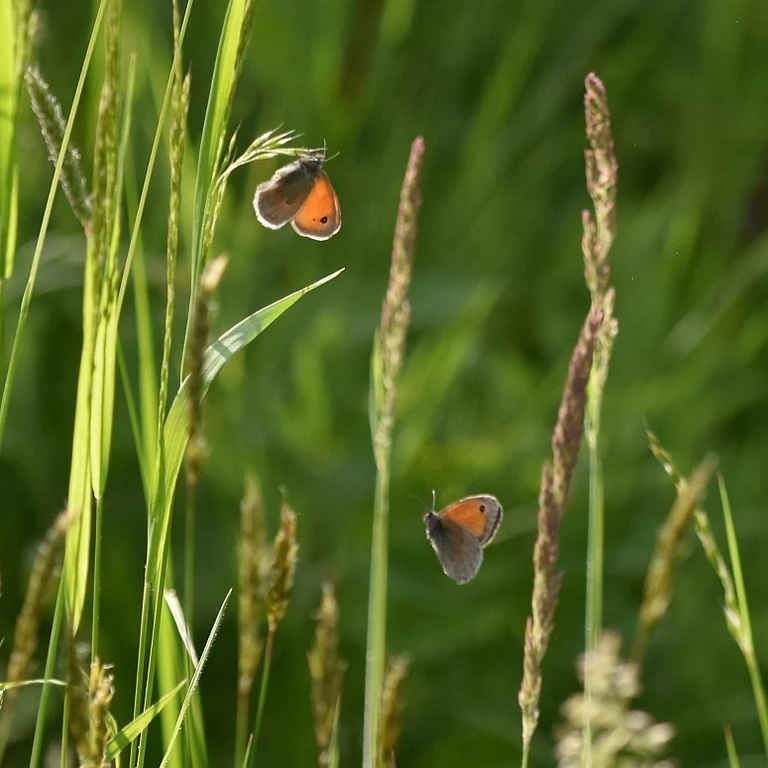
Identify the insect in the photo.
Coenonympha pamphilus
